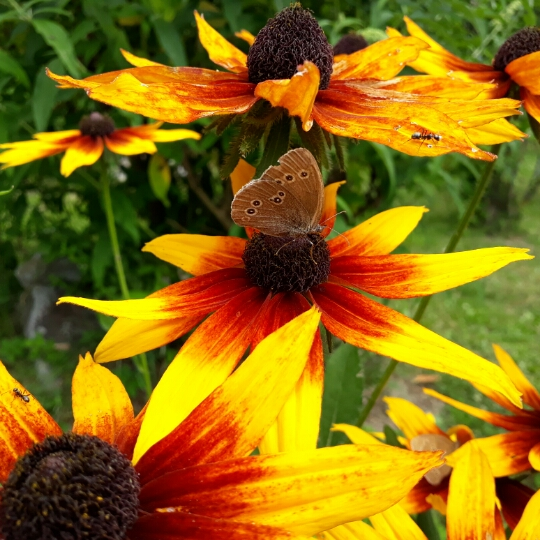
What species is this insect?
Aphantopus hyperantus
